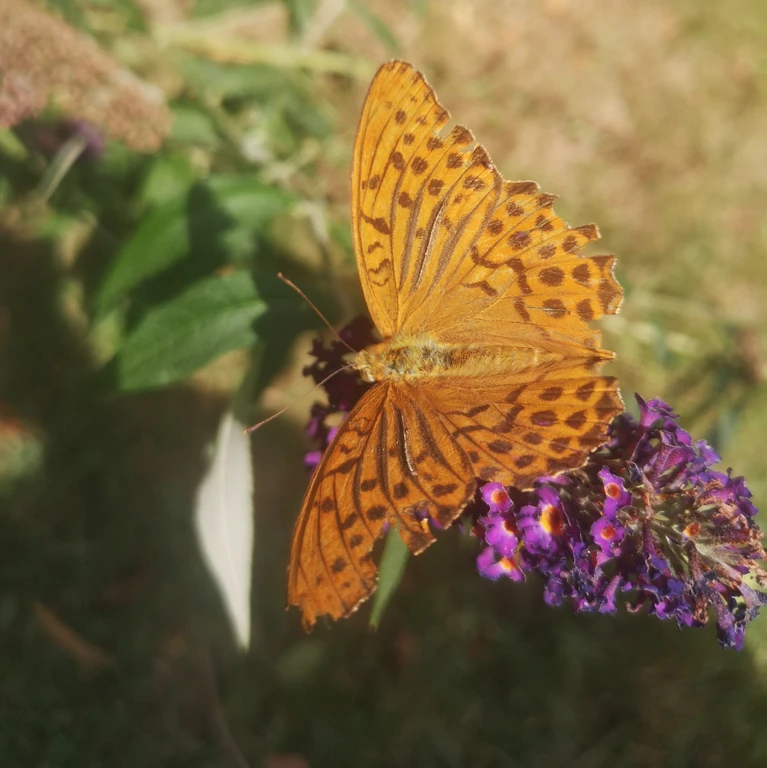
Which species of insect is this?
Argynnis paphia
